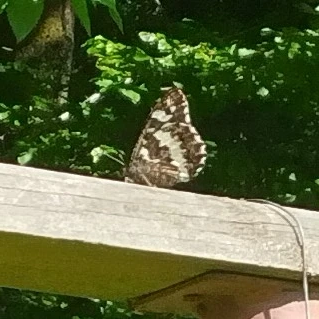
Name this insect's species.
Brintesia circe
